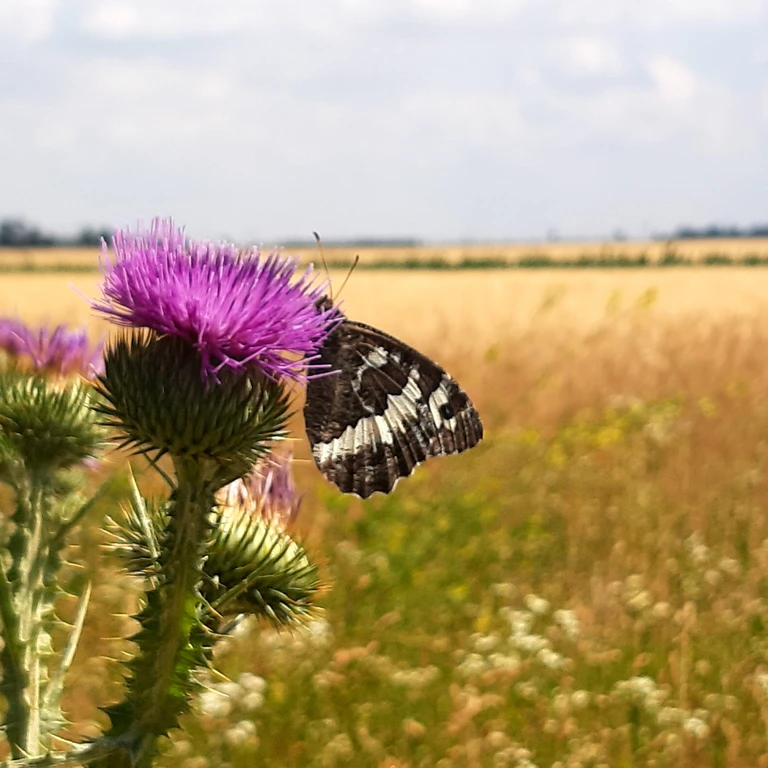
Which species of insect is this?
Brintesia circe
